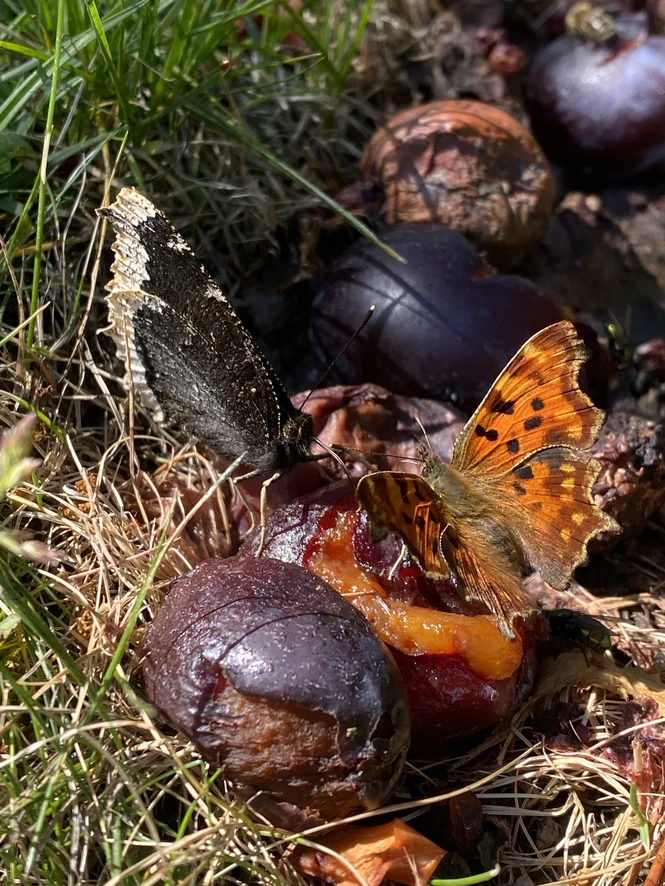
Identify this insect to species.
Polygonia c-album
